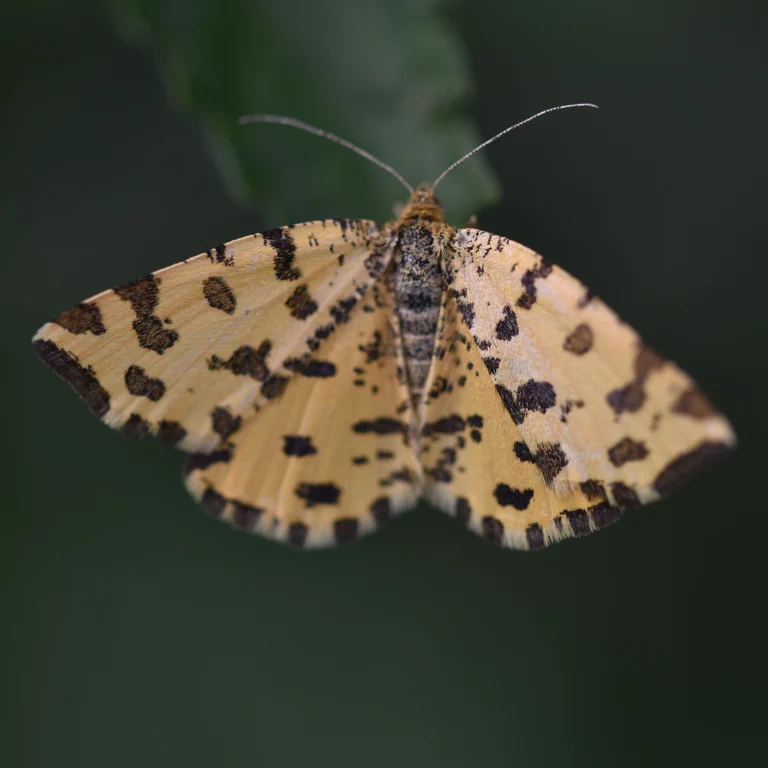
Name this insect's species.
Pseudopanthera macularia
